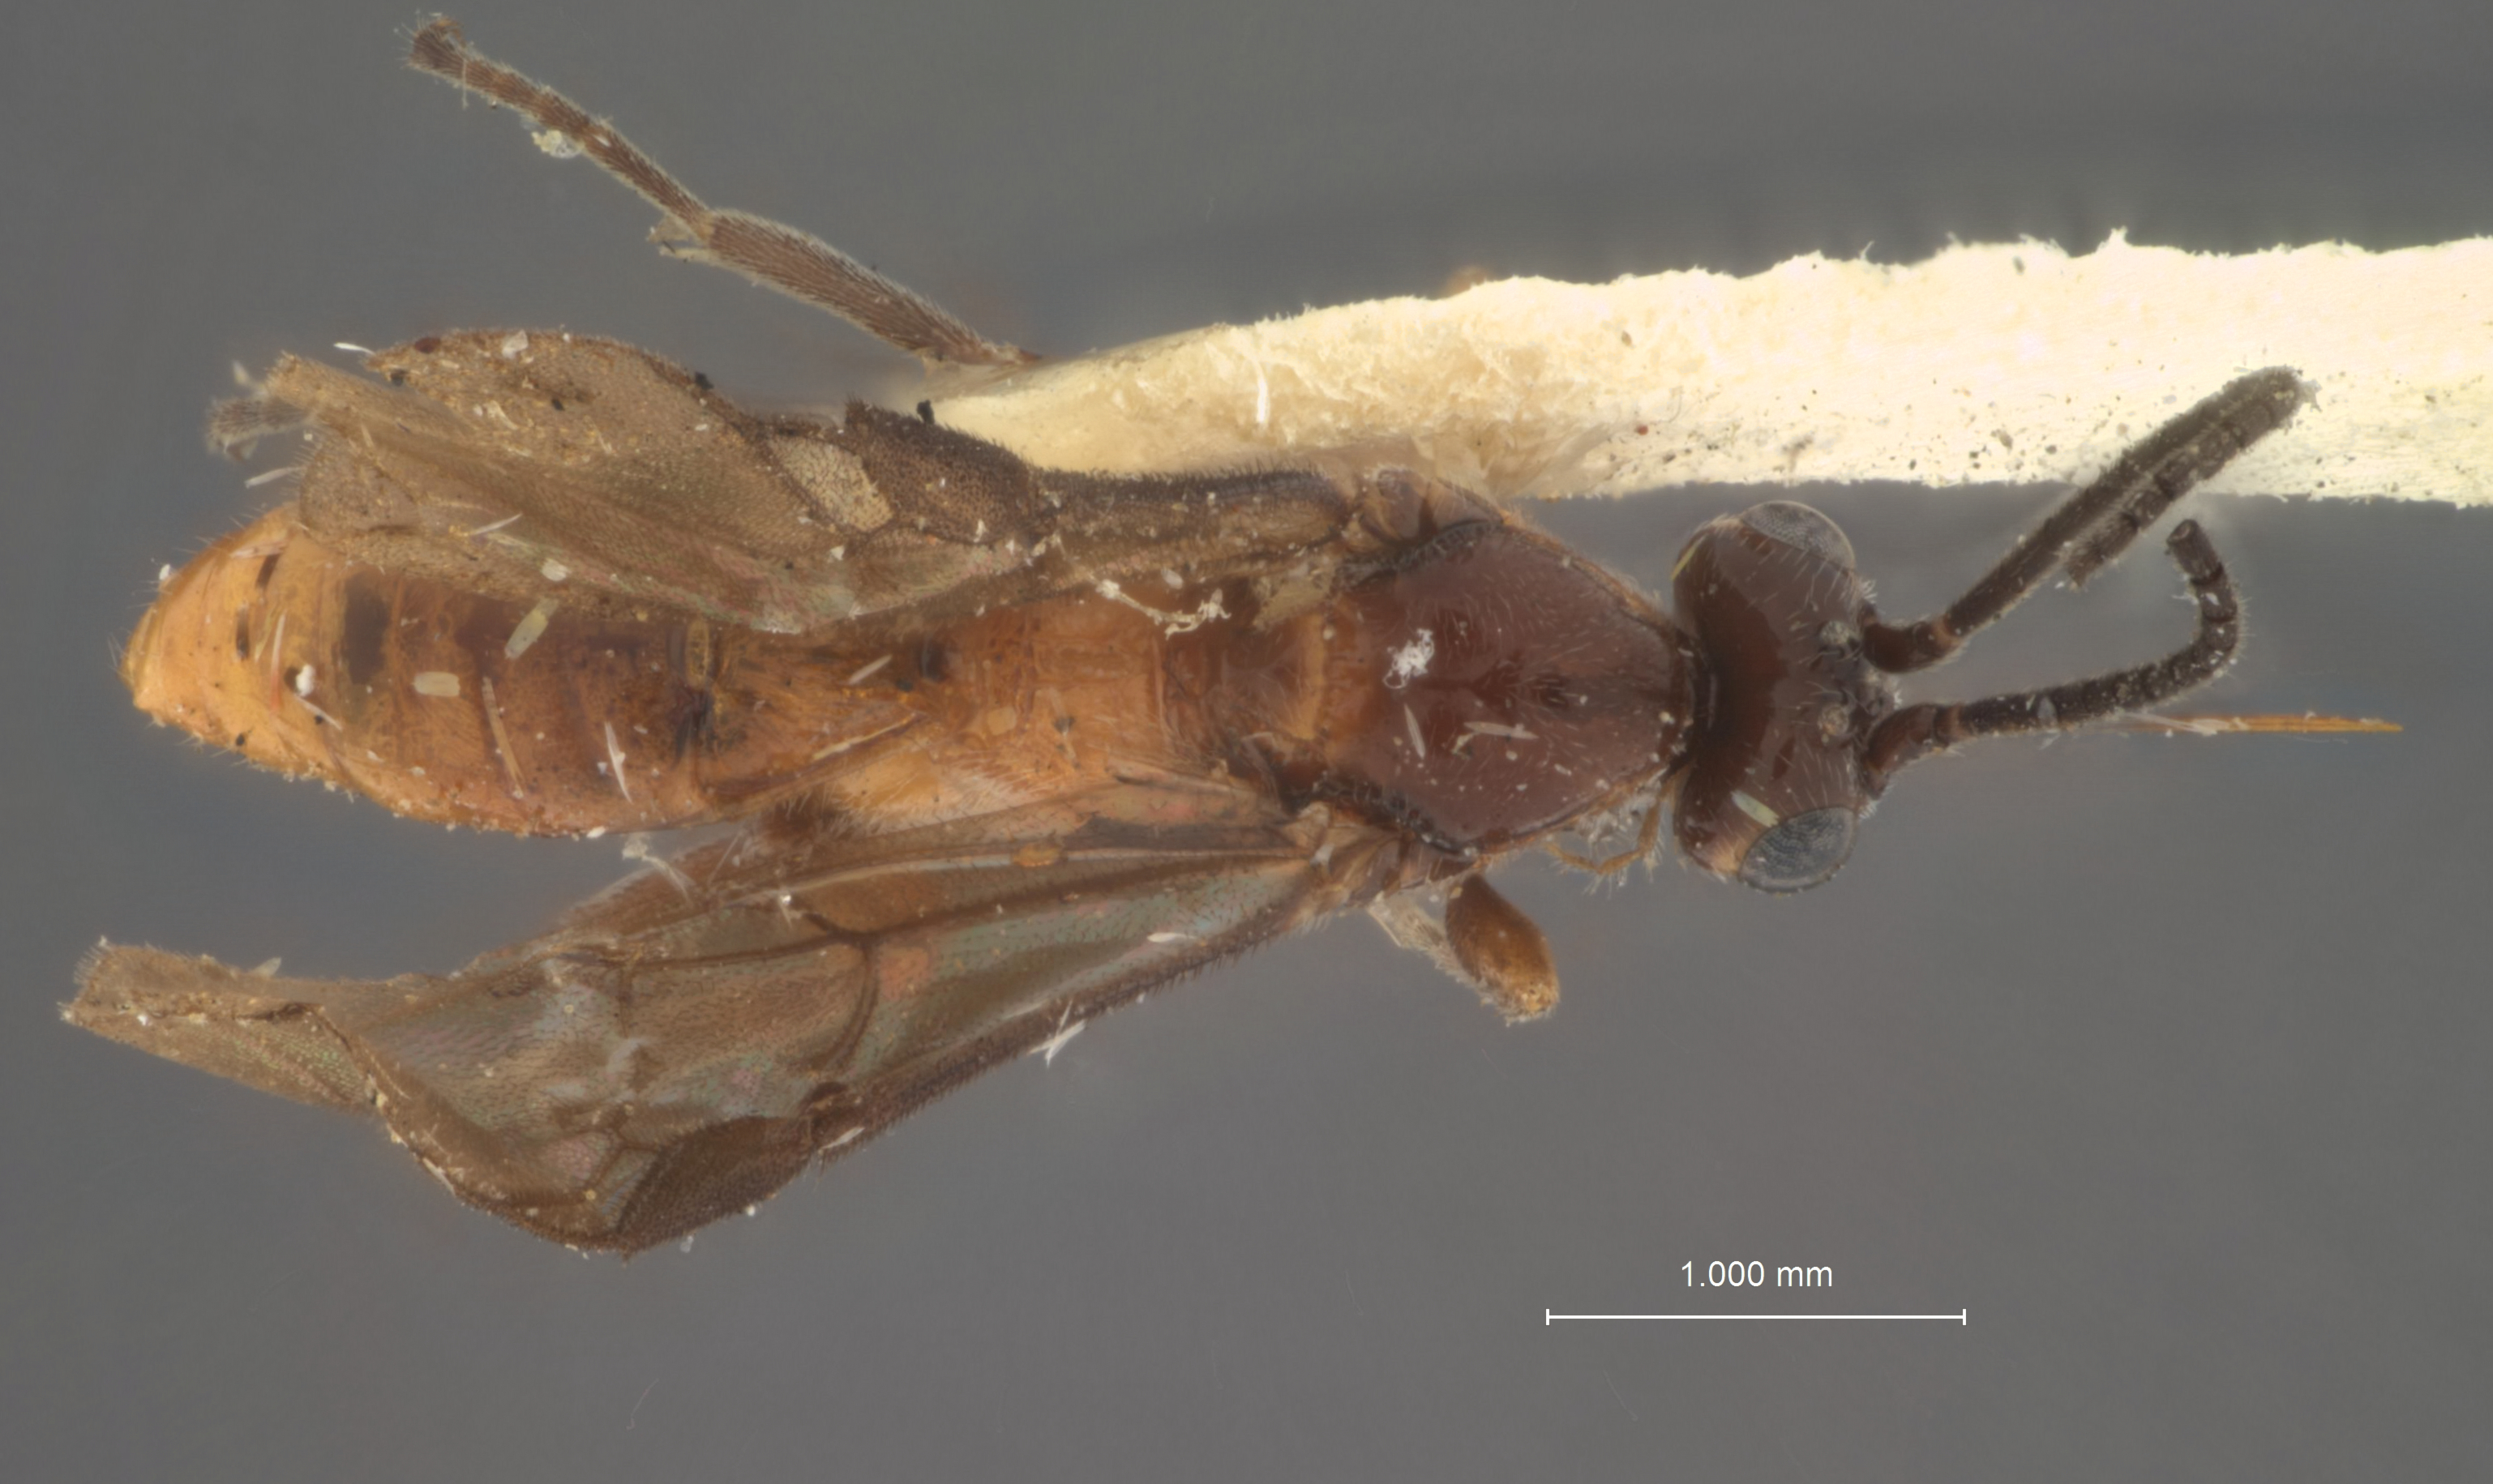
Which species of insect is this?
Bassus buttricki
